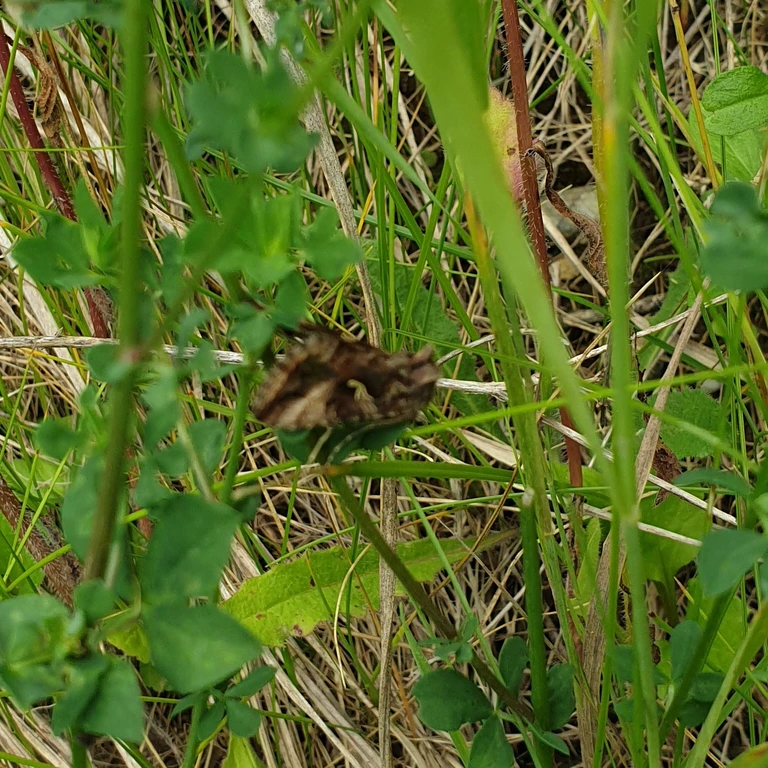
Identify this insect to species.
Autographa gamma
